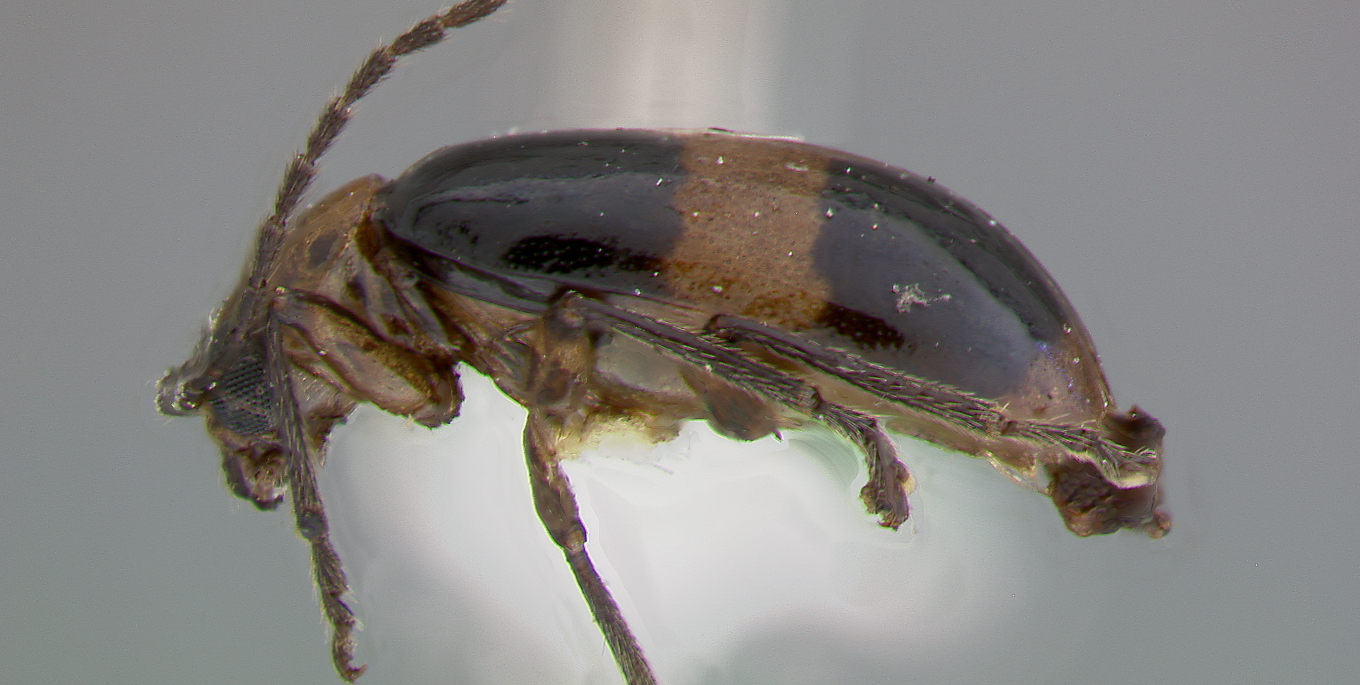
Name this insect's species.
Nyctiplanctus jamaicensis
